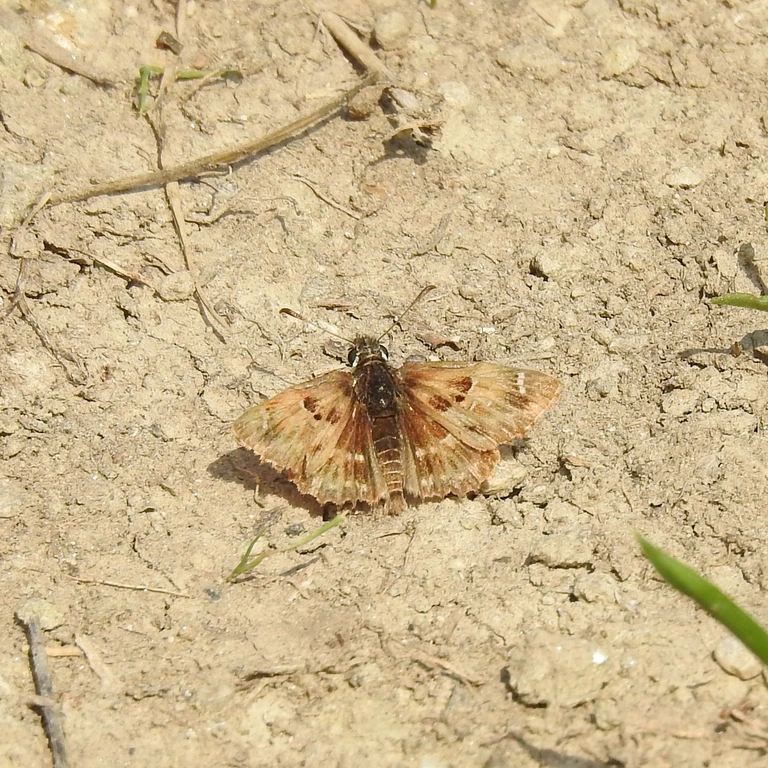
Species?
Carcharodus alceae
